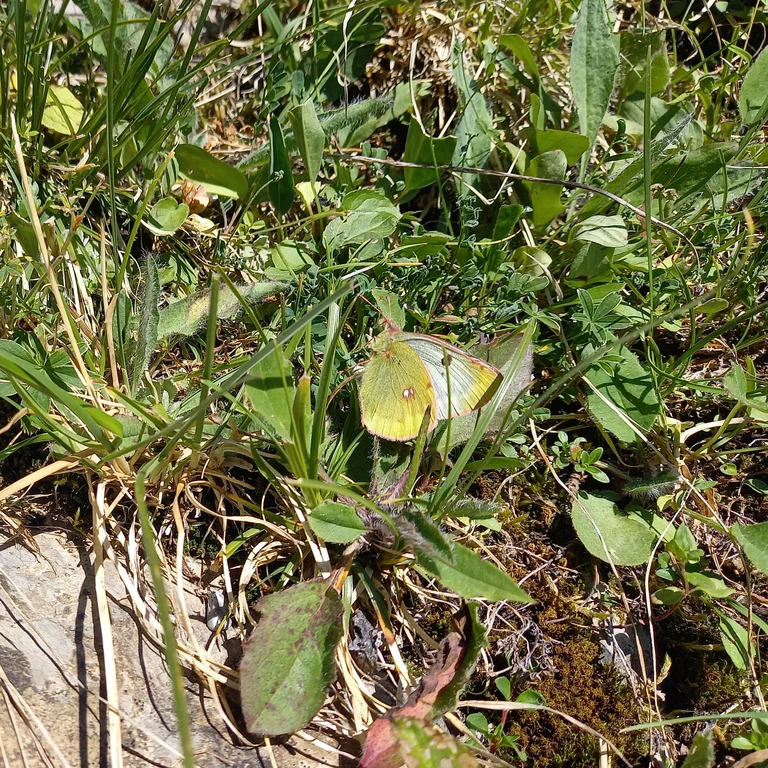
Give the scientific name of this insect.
Colias phicomone
